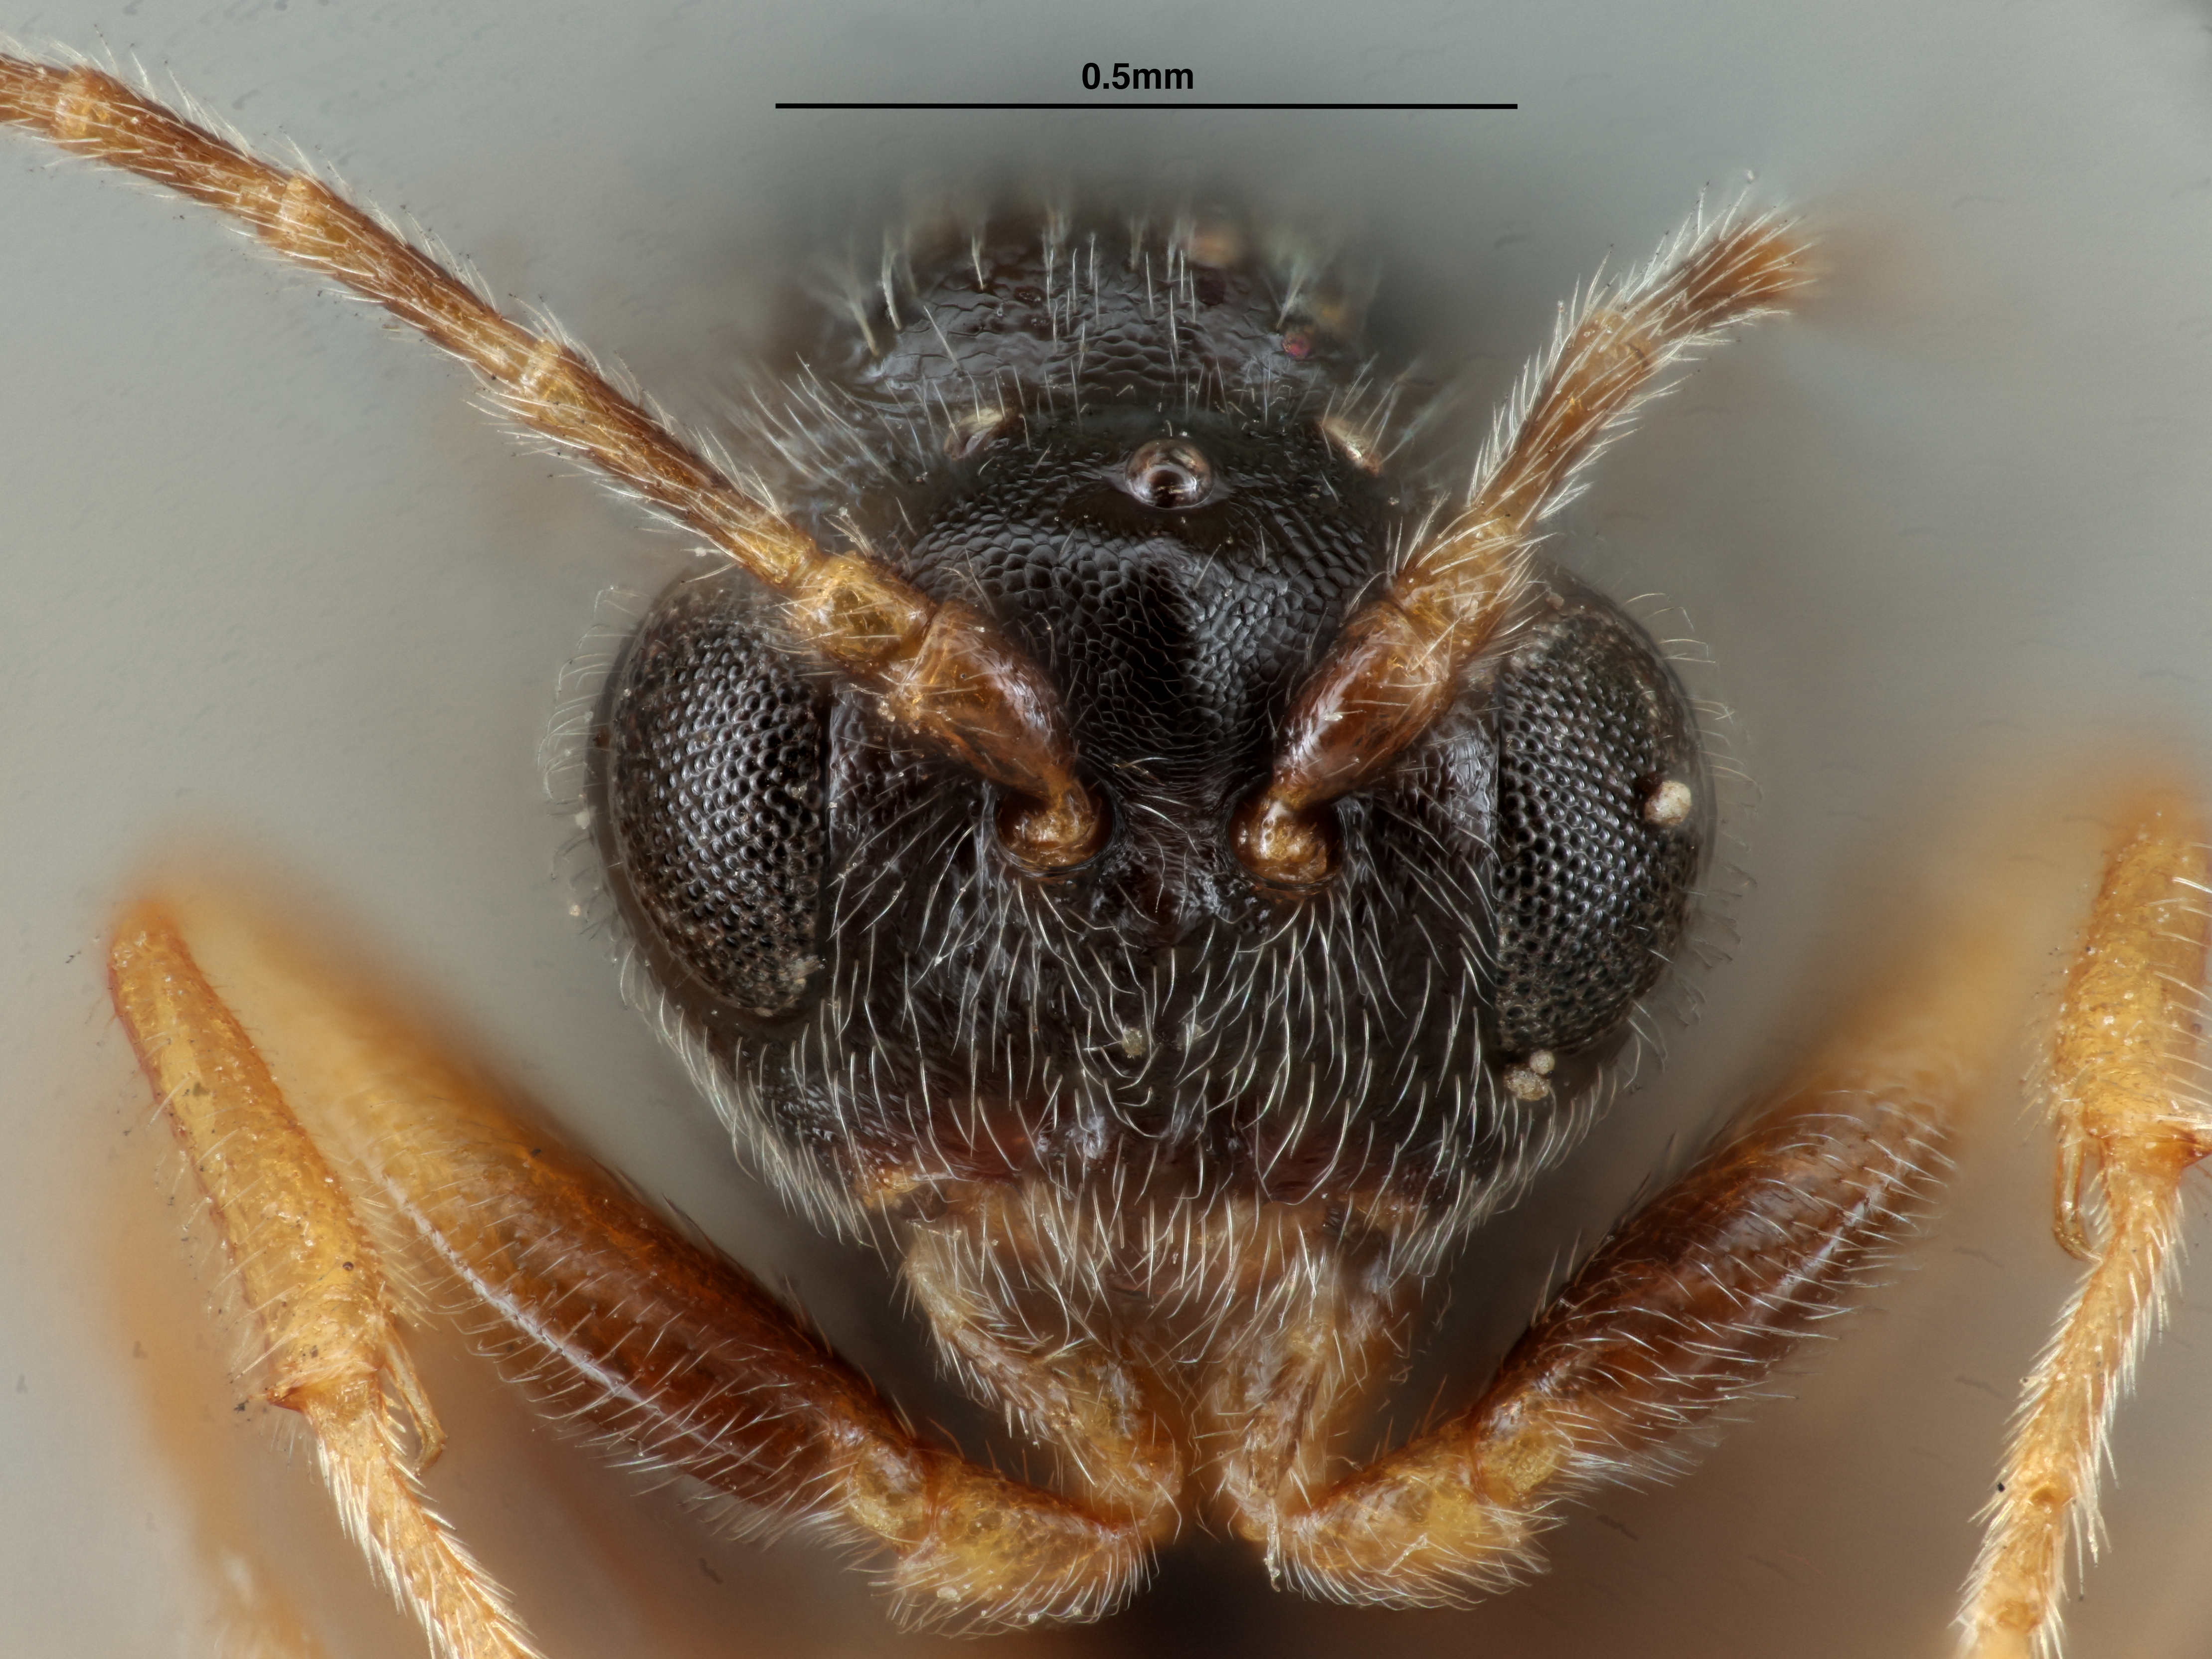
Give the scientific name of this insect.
Diplolepis capillata
